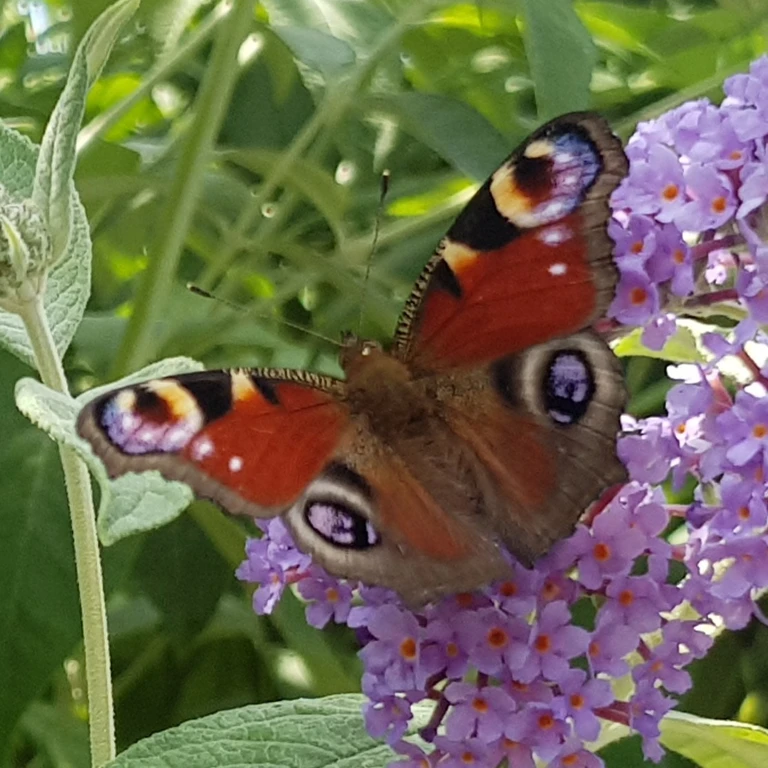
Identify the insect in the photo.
Aglais io
